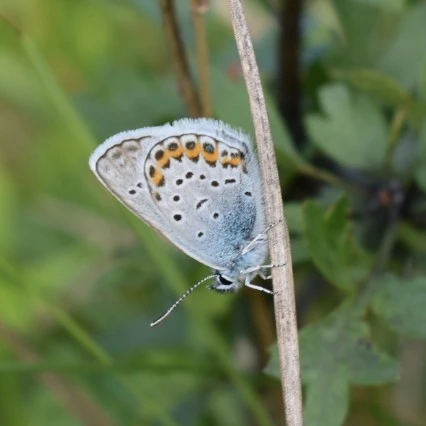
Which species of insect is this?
Plebejus argus
